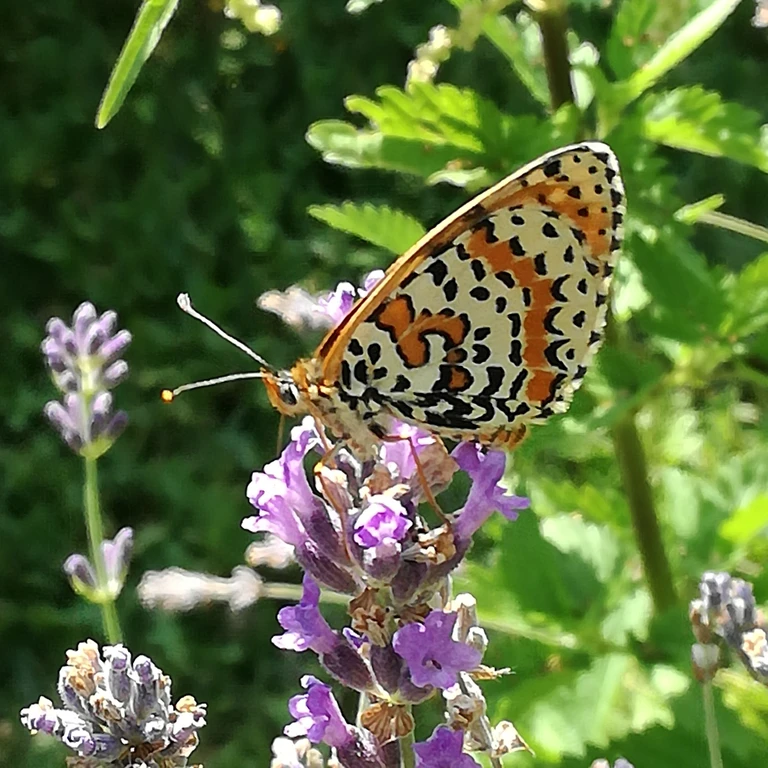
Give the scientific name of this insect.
Melitaea didyma
